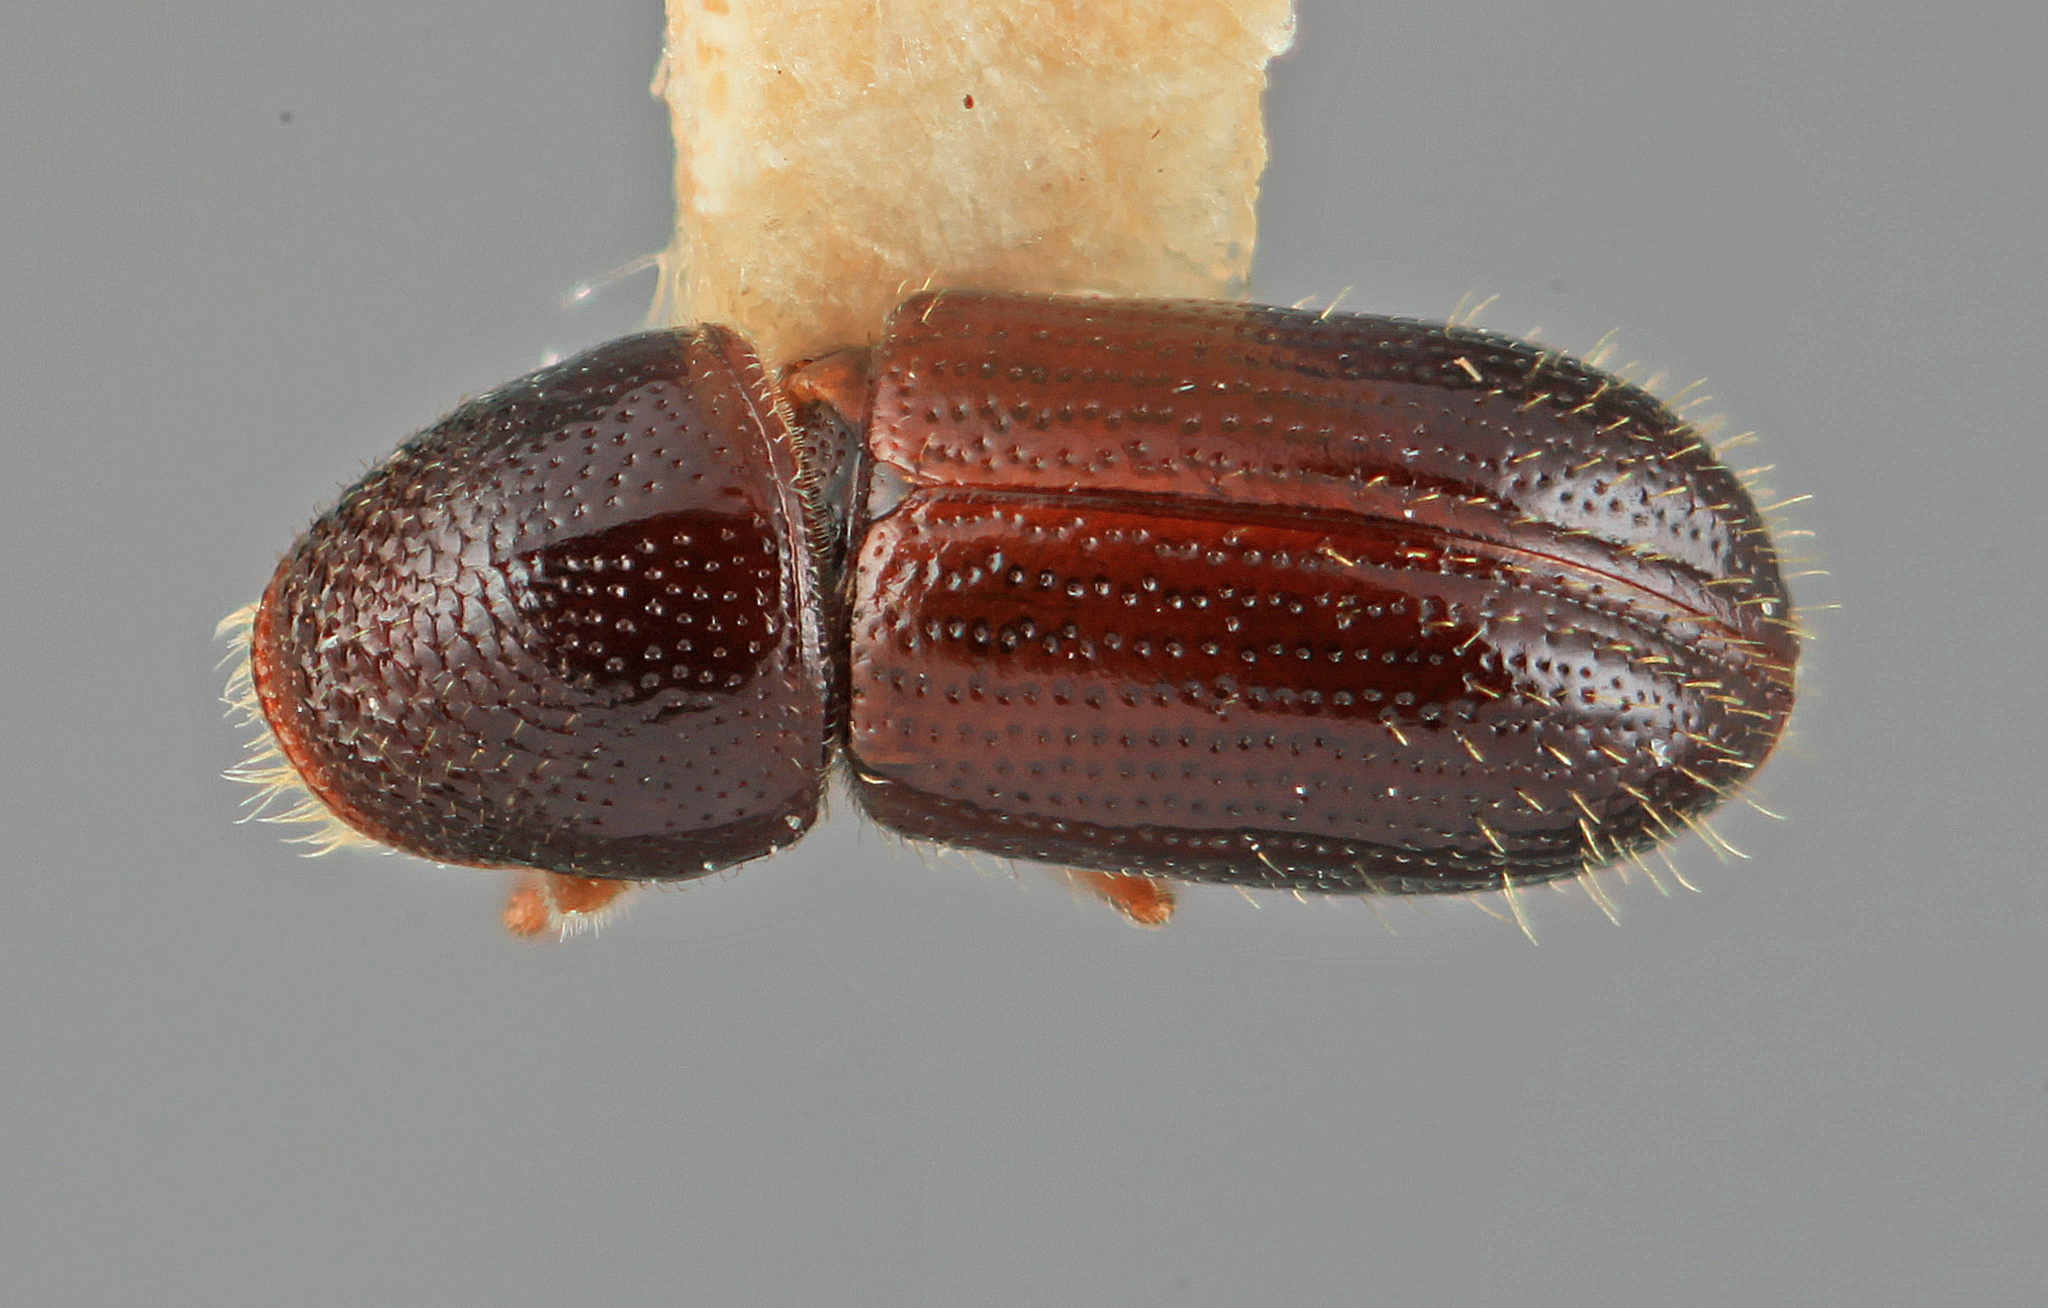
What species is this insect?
Araptus blanditus
